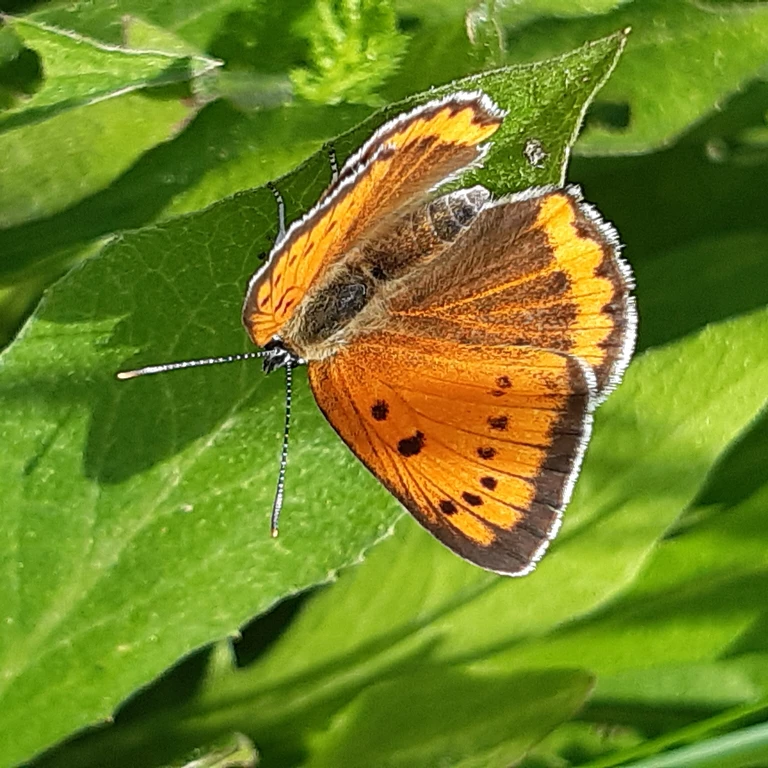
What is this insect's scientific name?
Lycaena dispar
